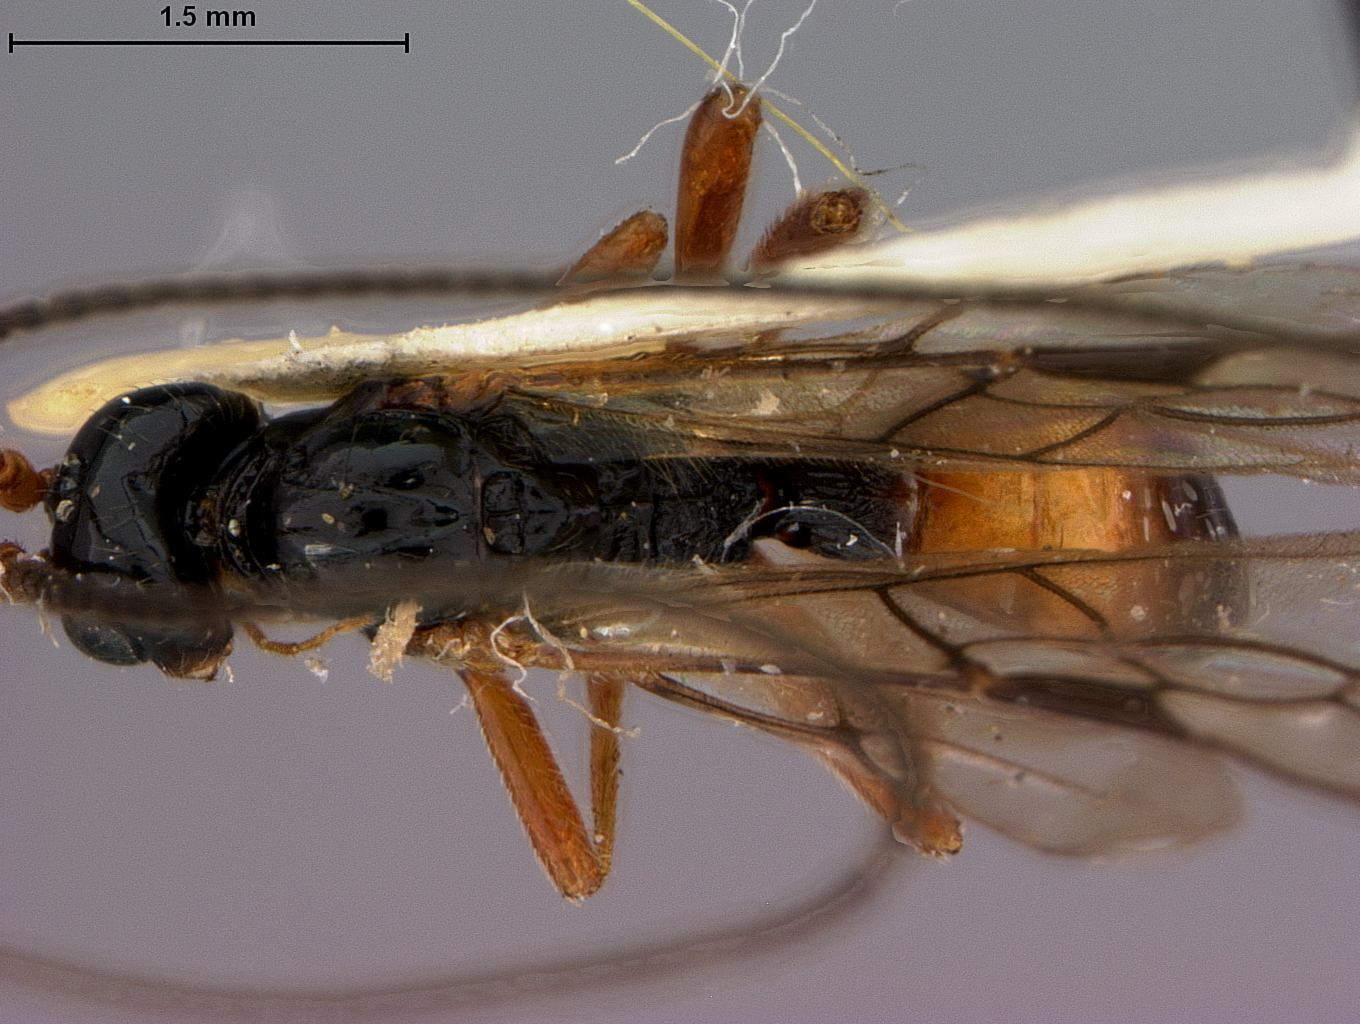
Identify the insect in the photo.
Phaenocarpa indistincta
